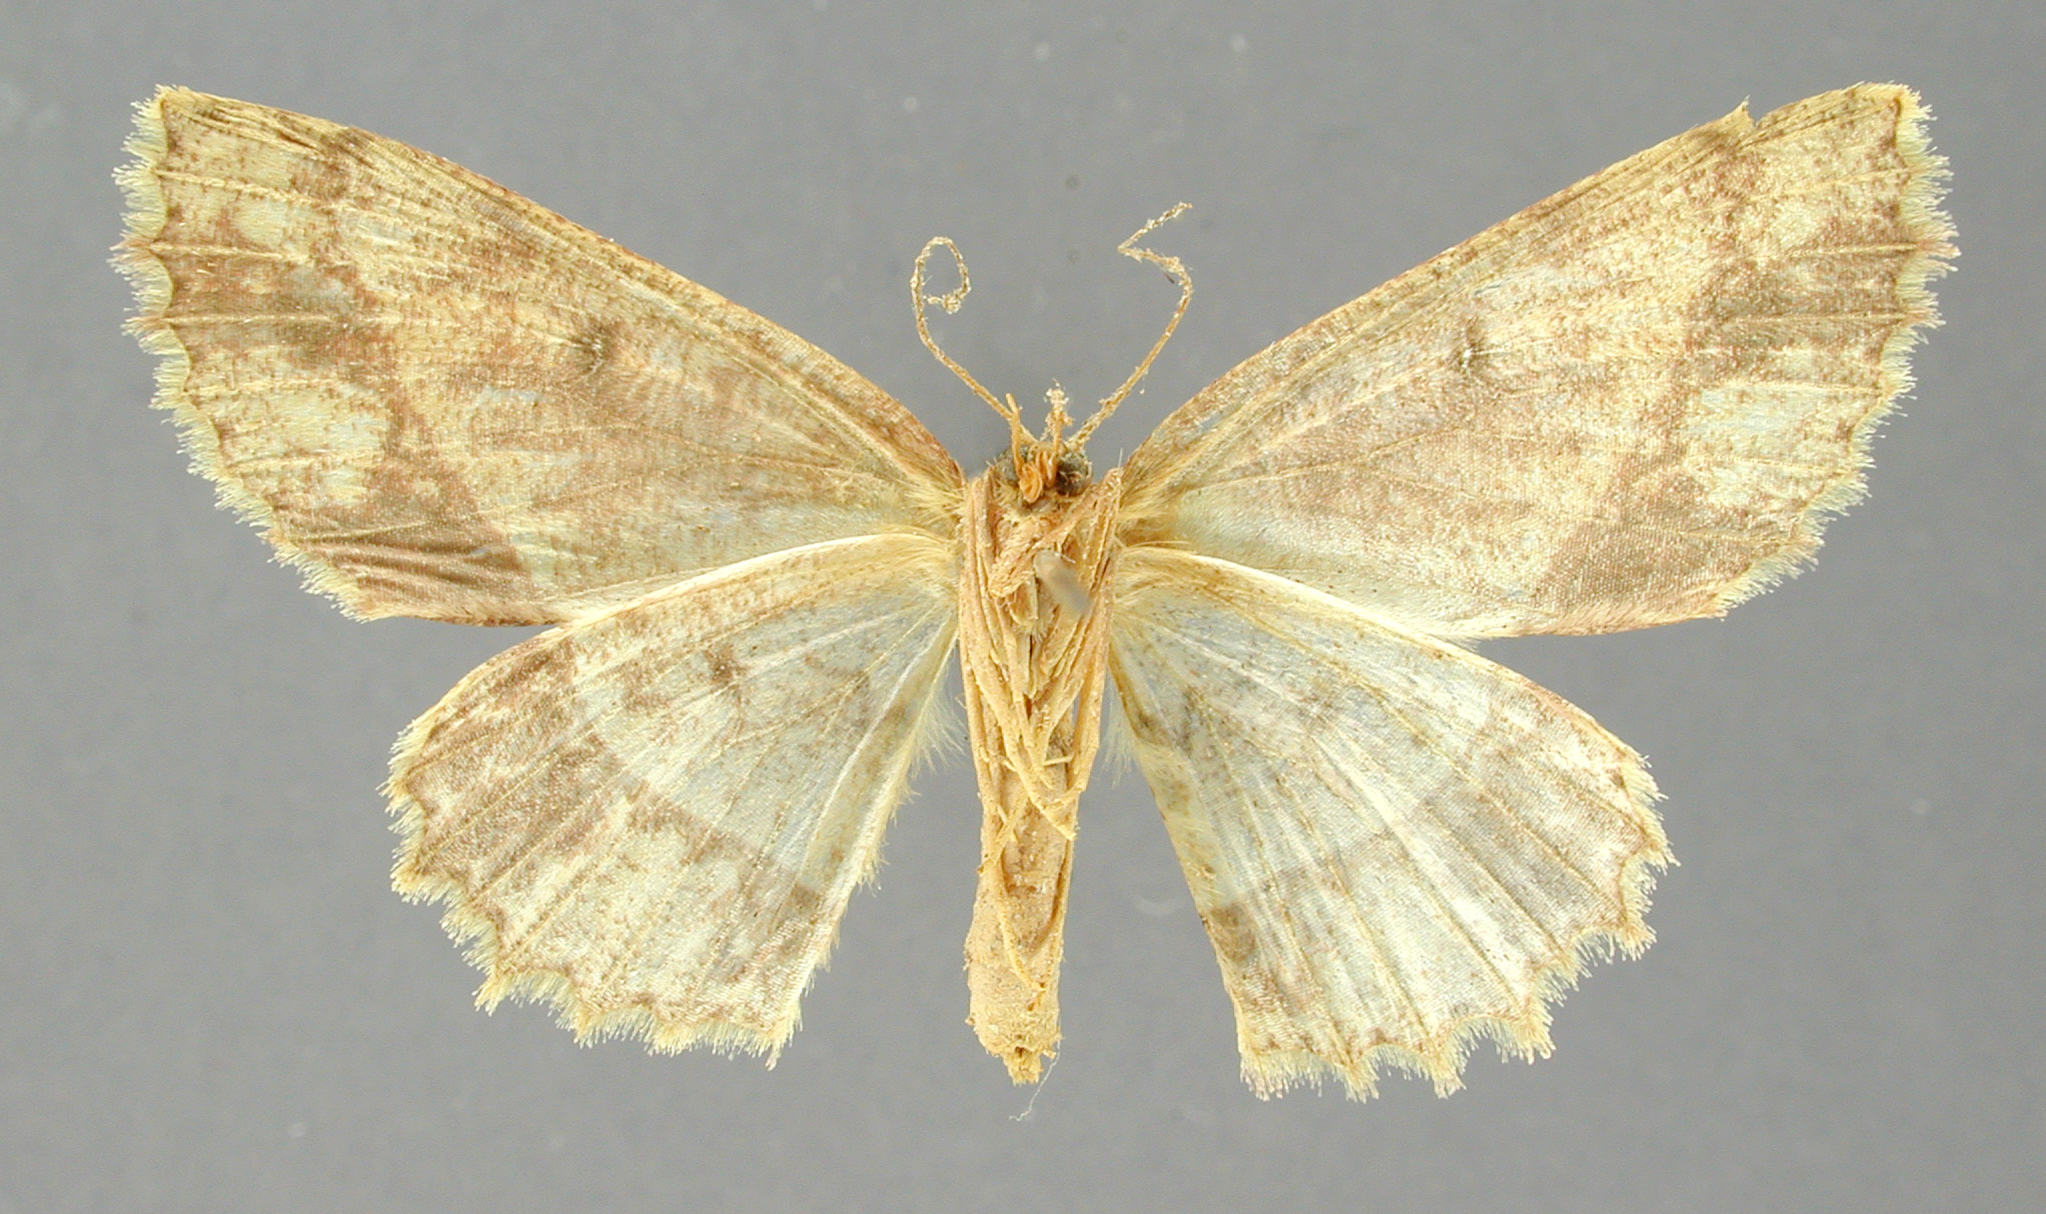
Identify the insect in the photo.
Anisodes mezclata
